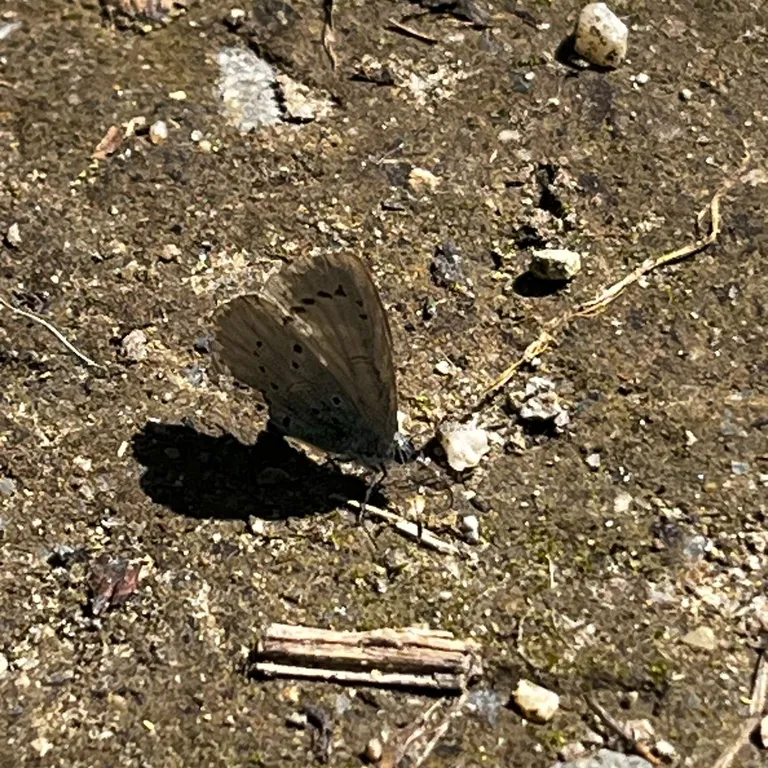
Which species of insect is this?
Celastrina argiolus
